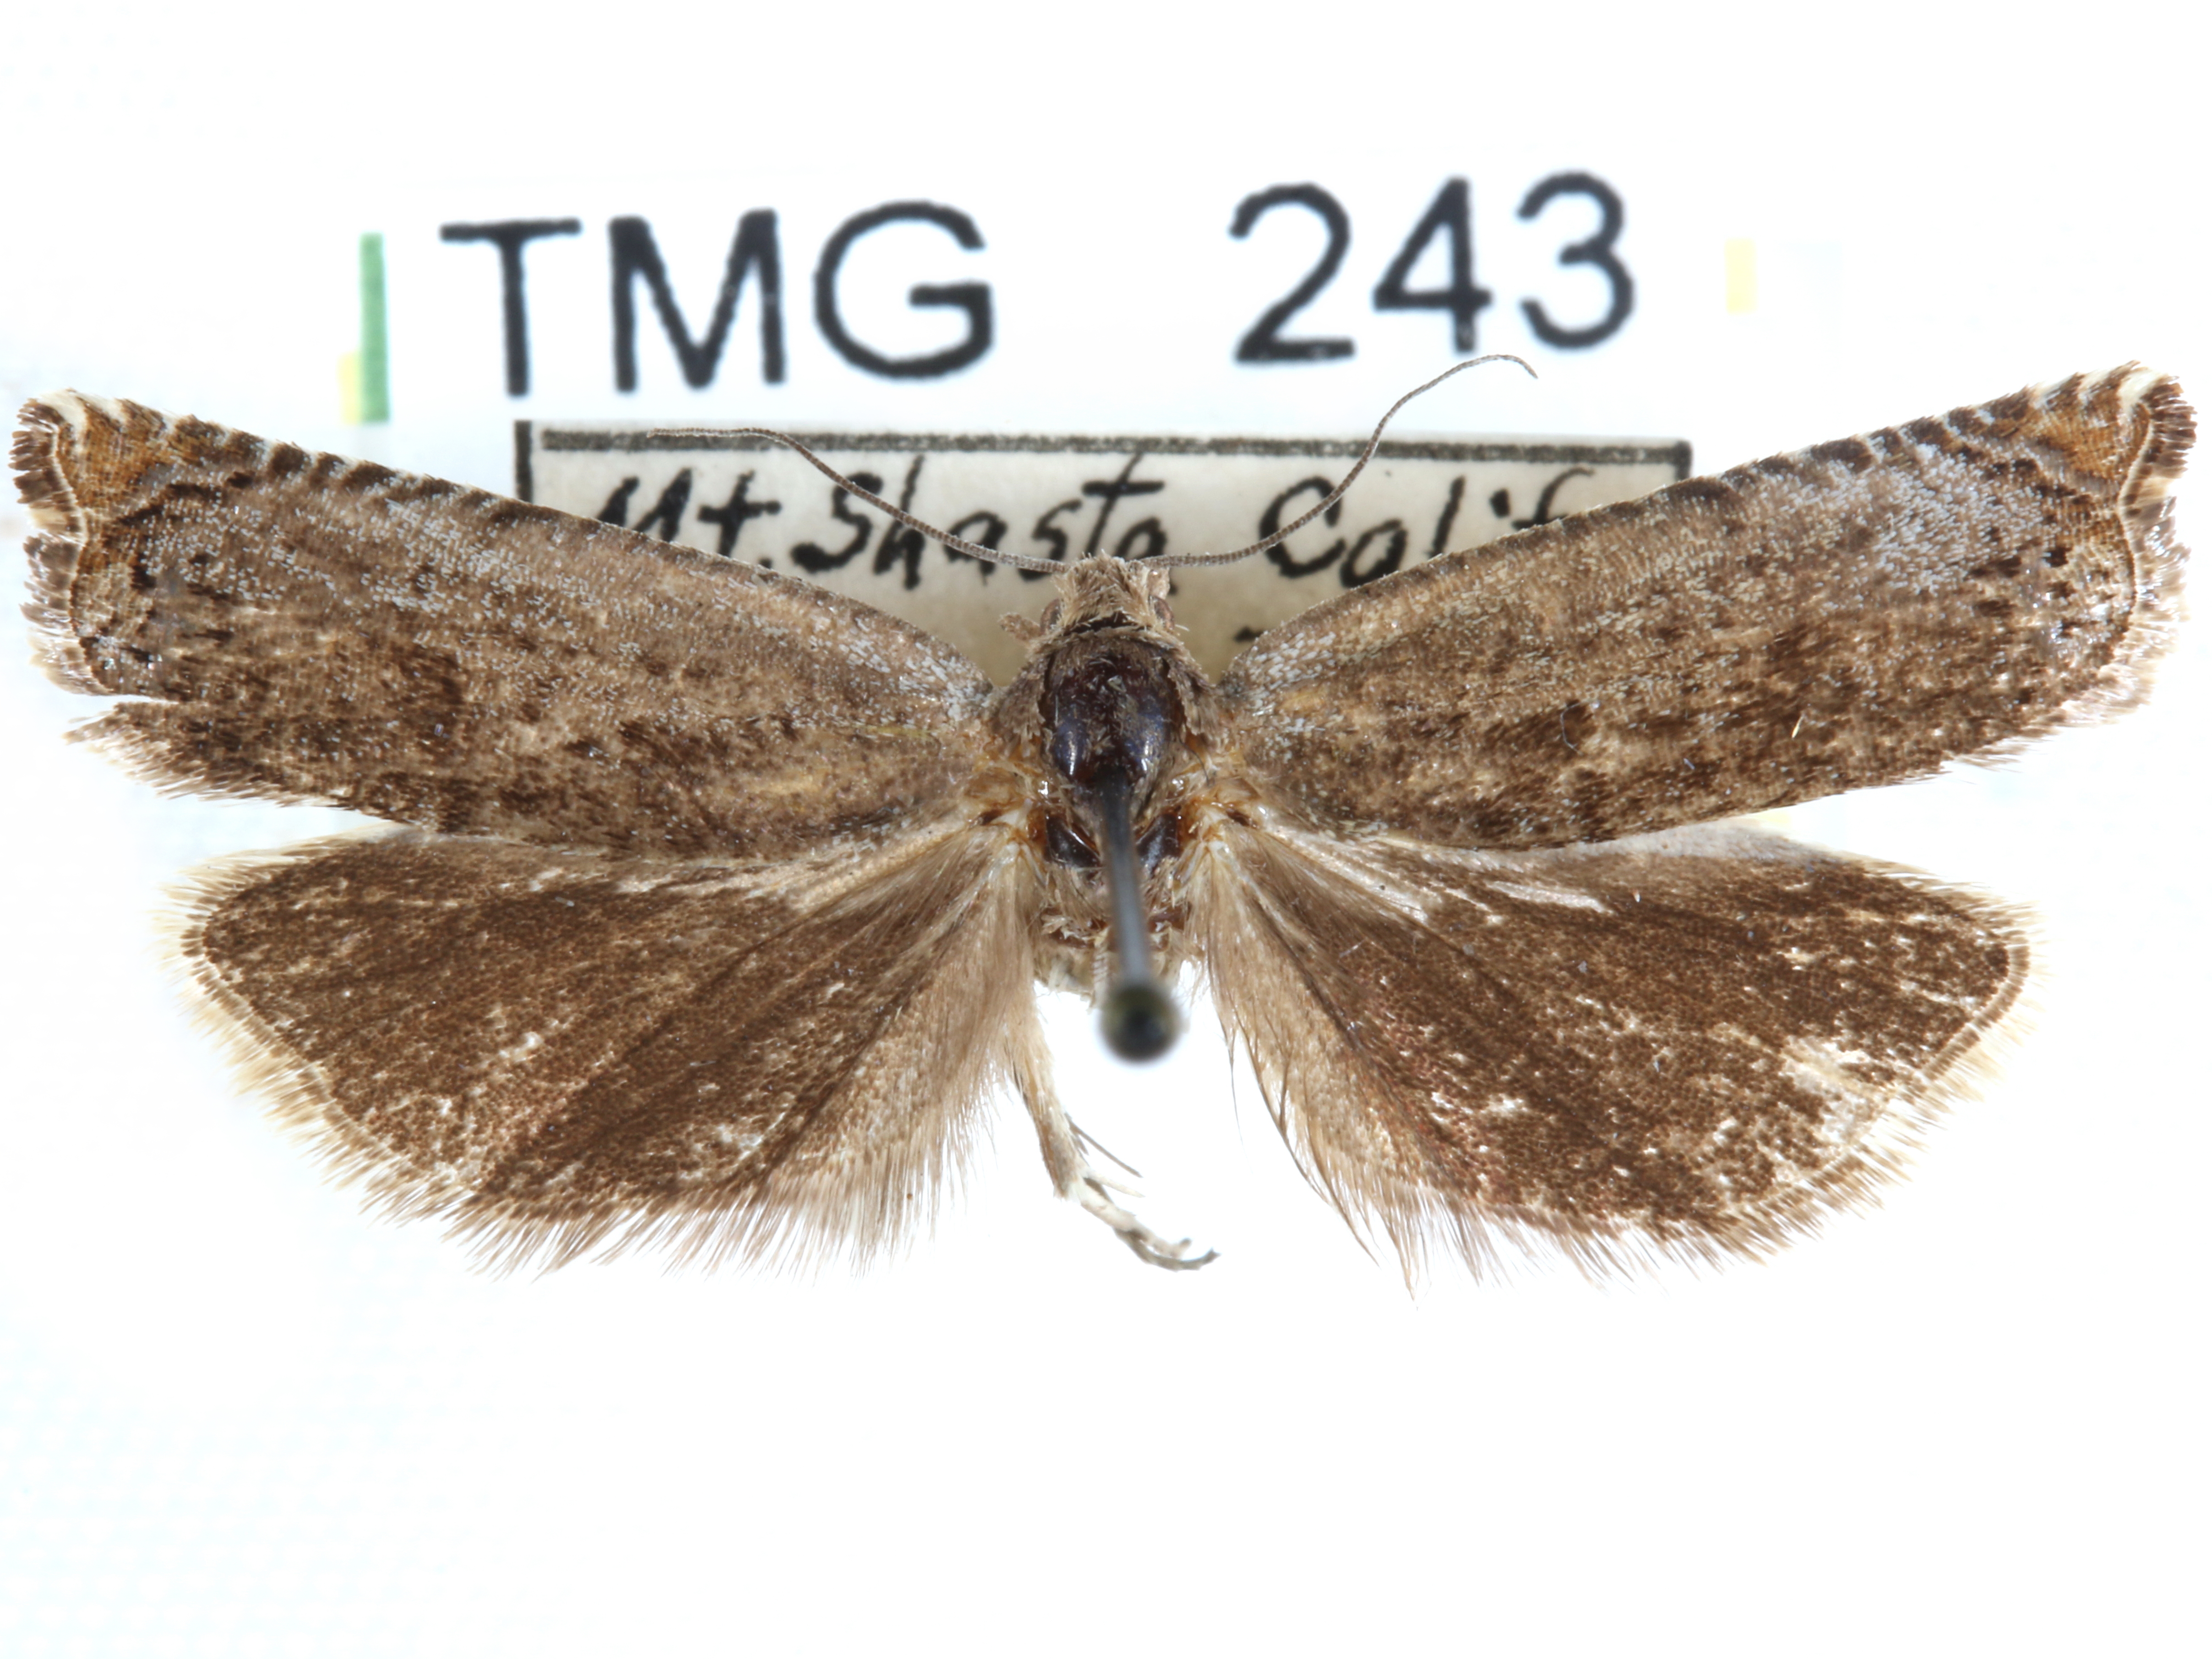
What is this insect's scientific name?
Hystrichophora ostentatrix
